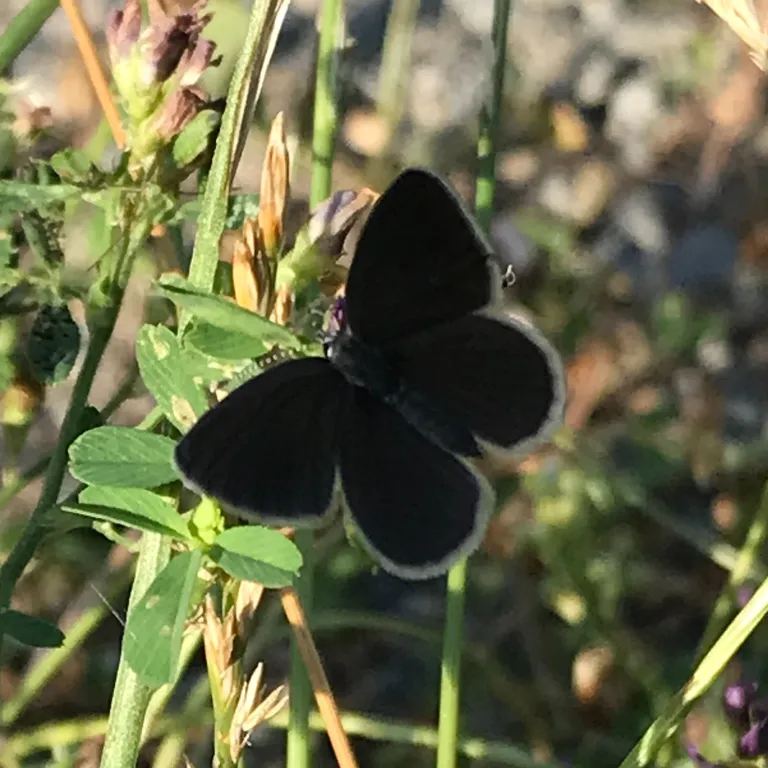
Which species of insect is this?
Cupido minimus
